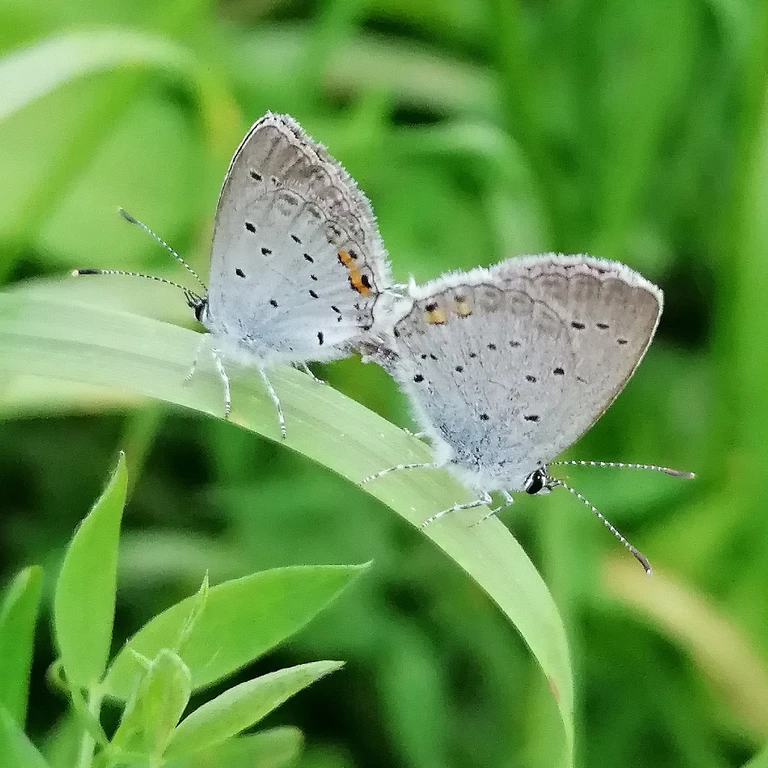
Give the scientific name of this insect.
Cupido argiades (also Elkalyce argiades)
